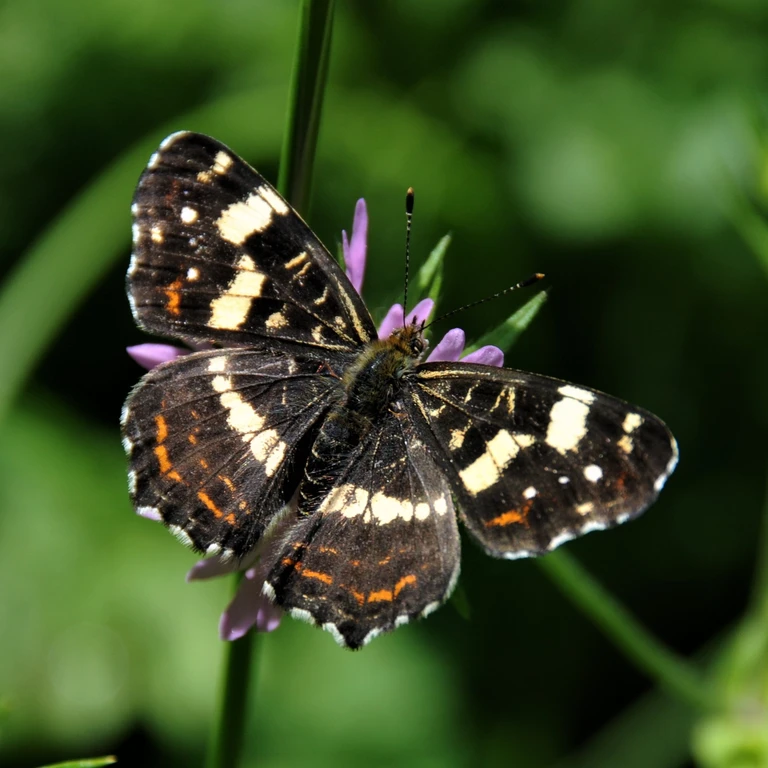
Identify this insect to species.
Araschnia levana
